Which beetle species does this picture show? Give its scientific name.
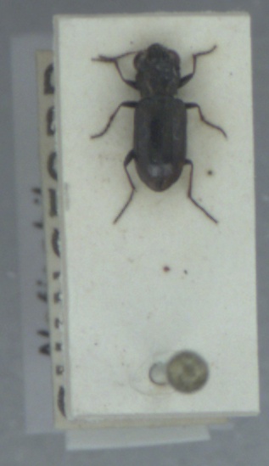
Notiophilus biguttatus
